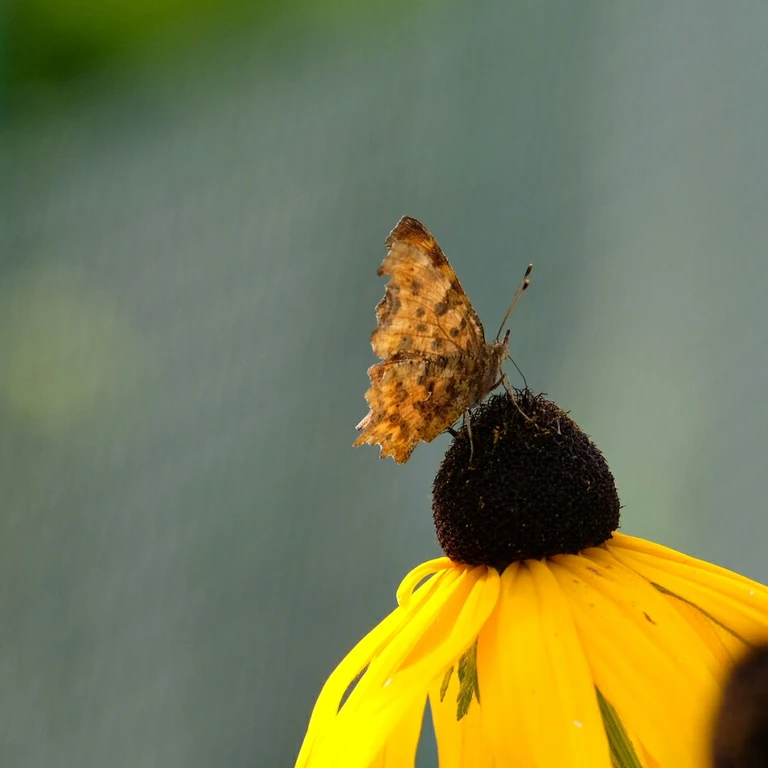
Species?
Polygonia c-album
